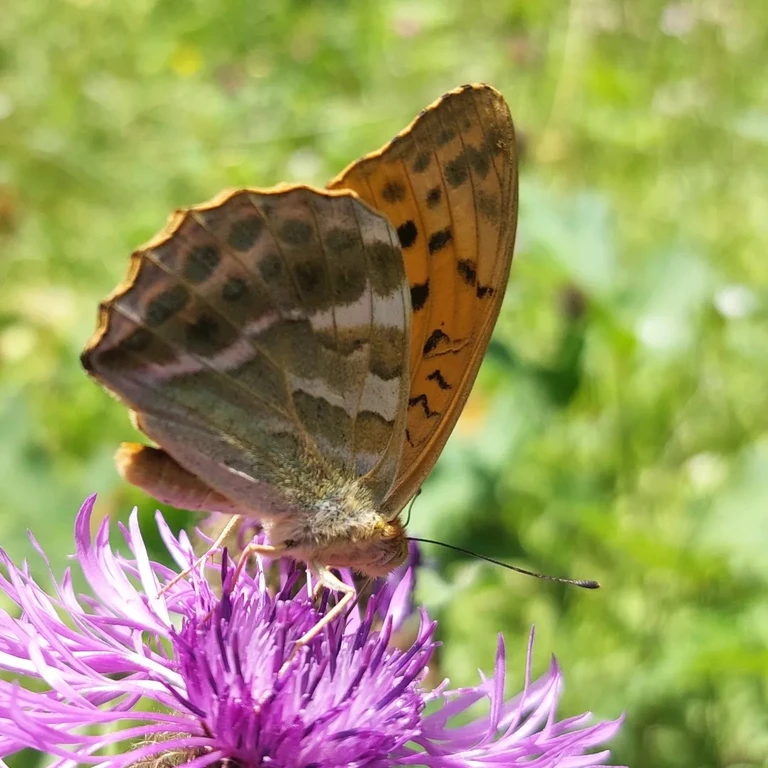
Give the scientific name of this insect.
Argynnis paphia
